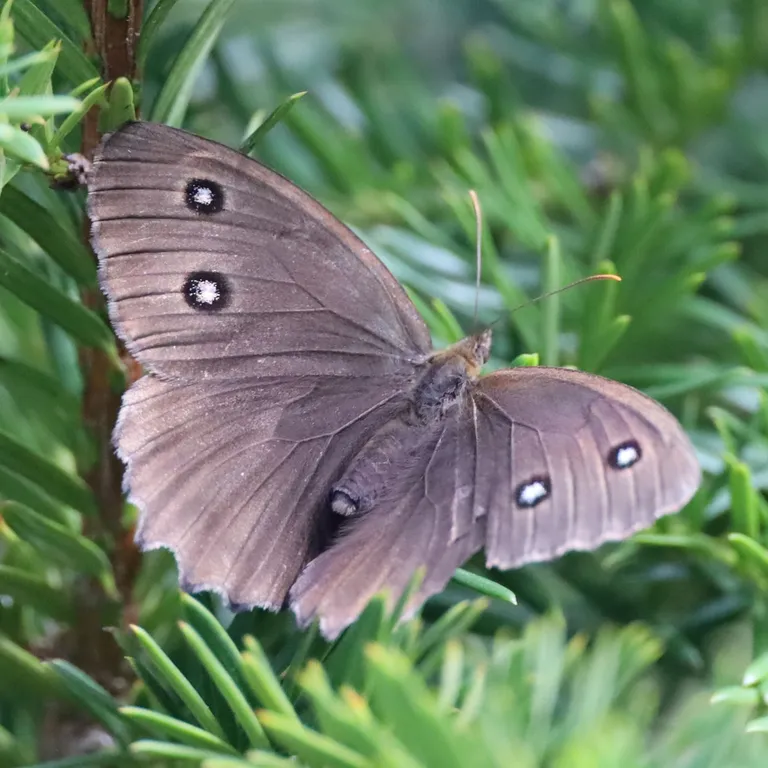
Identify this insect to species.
Minois dryas
